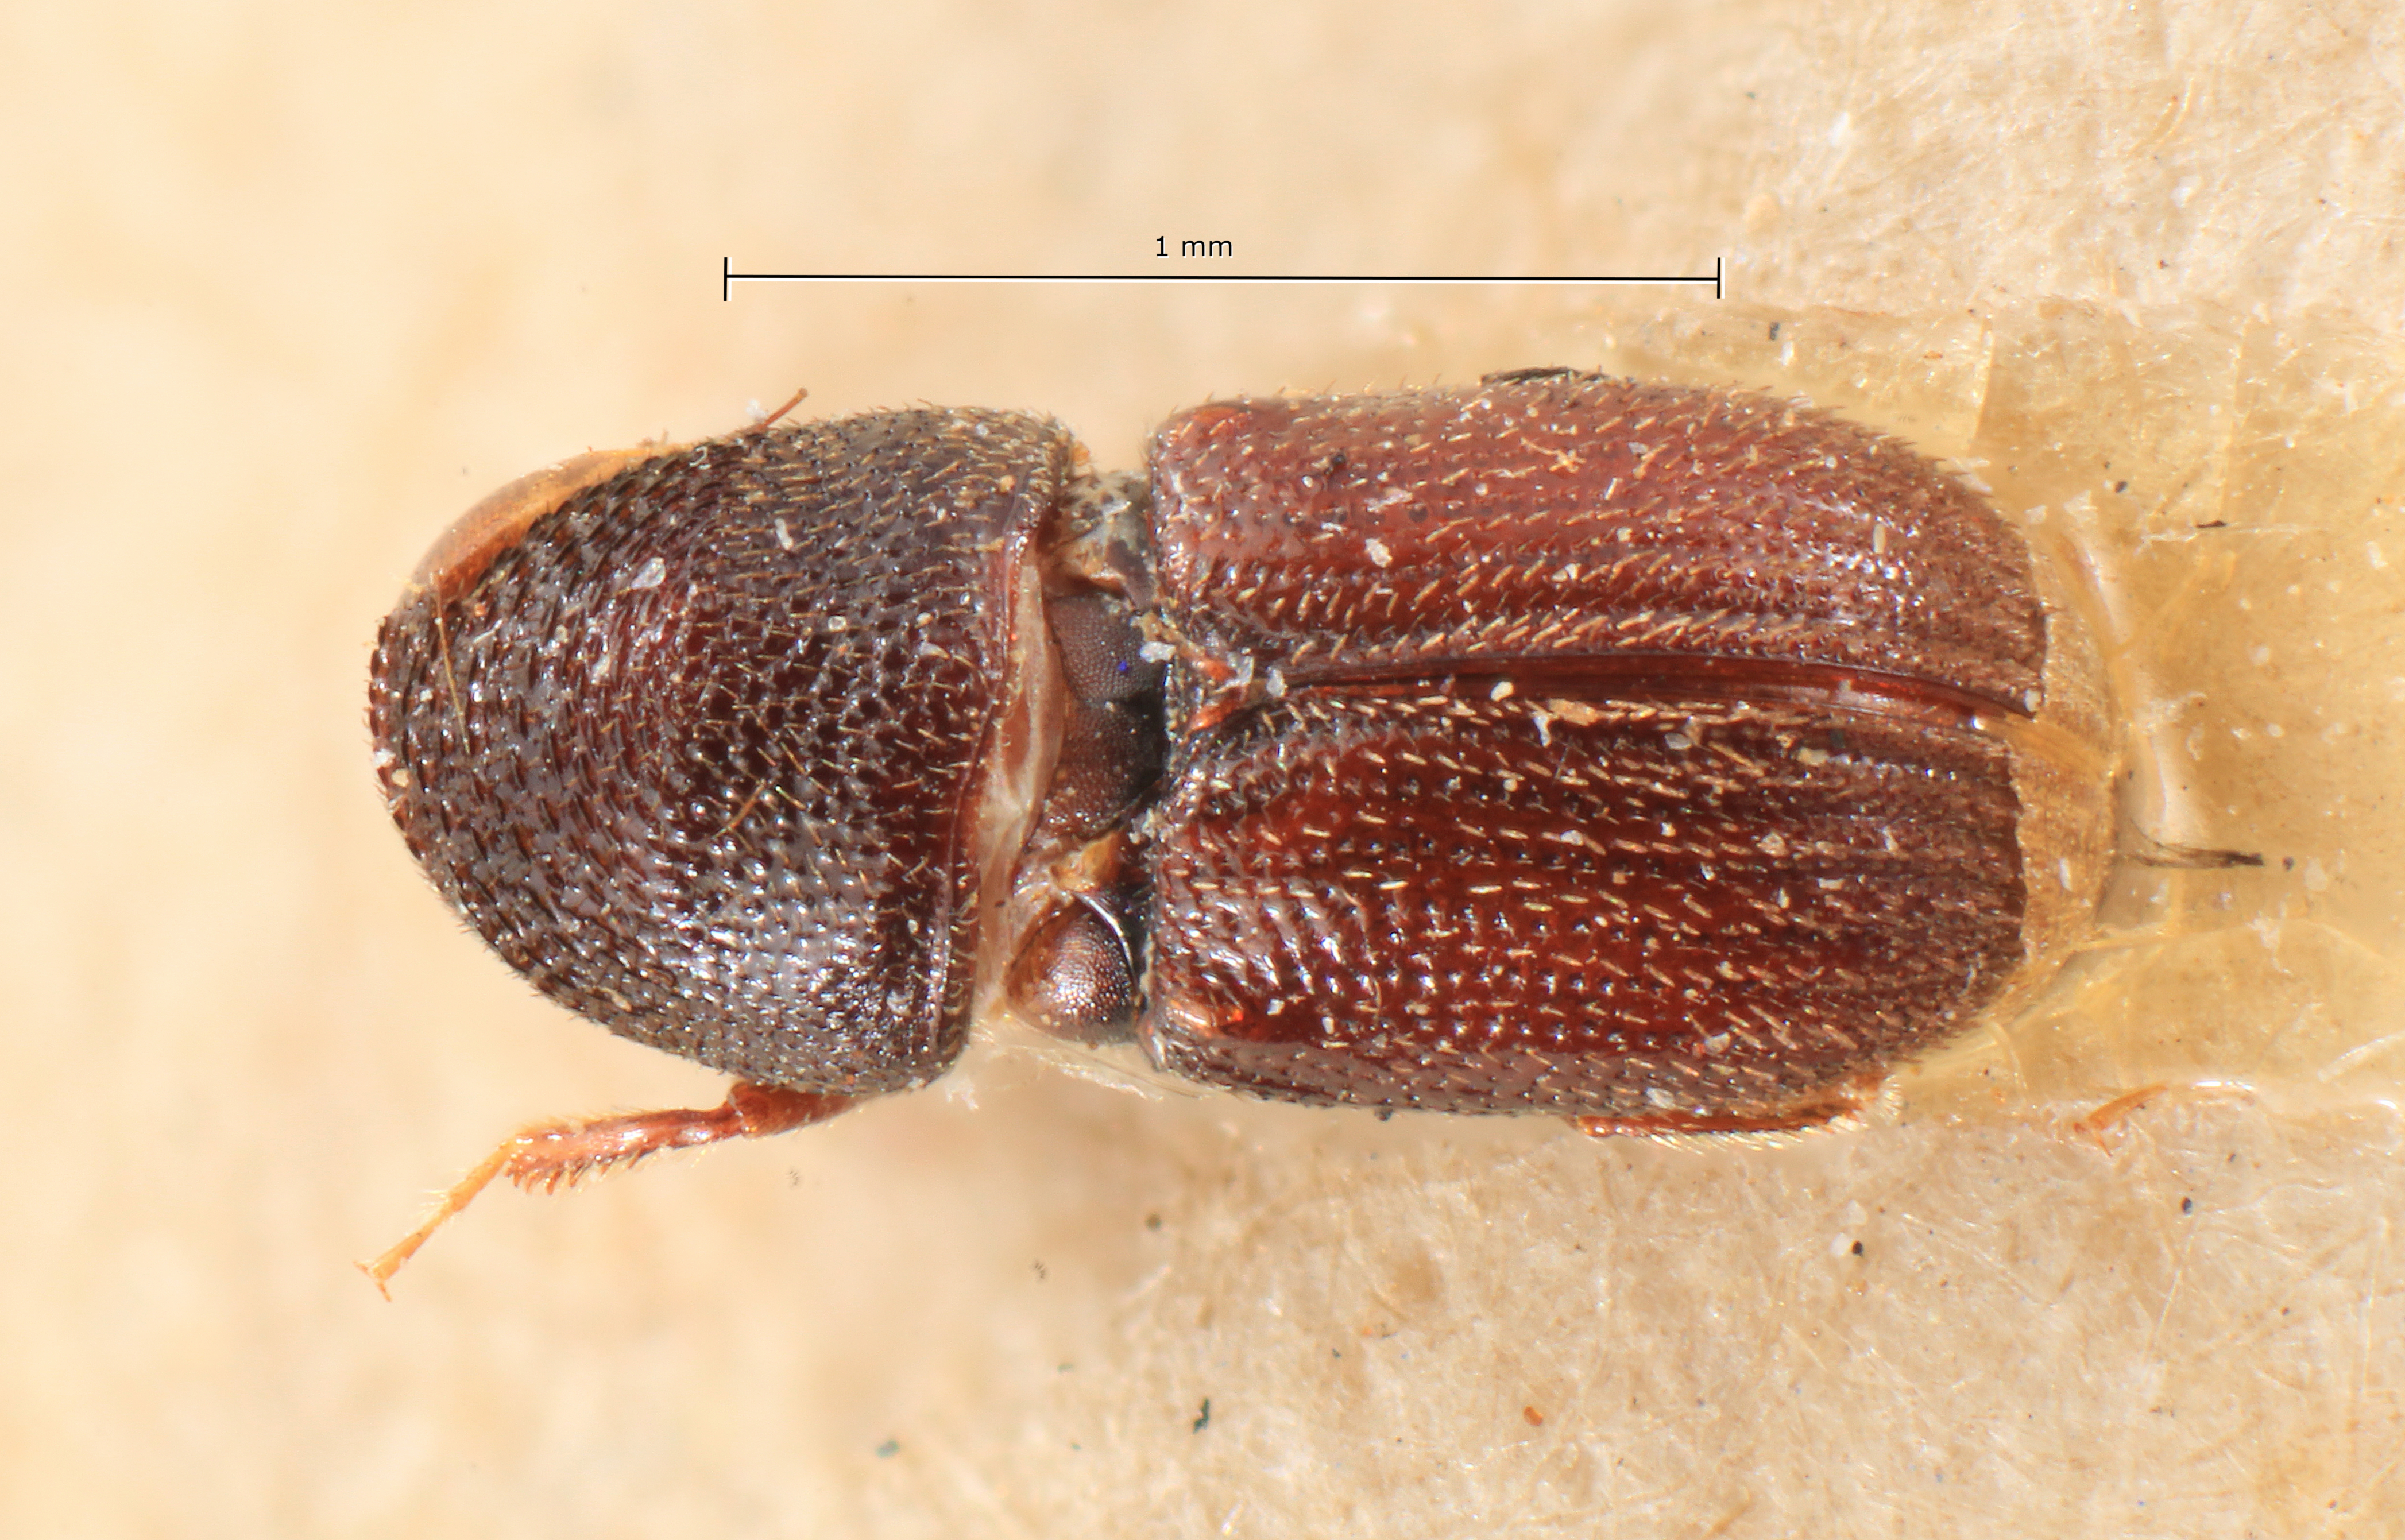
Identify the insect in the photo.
Cryphalomorphus communis
